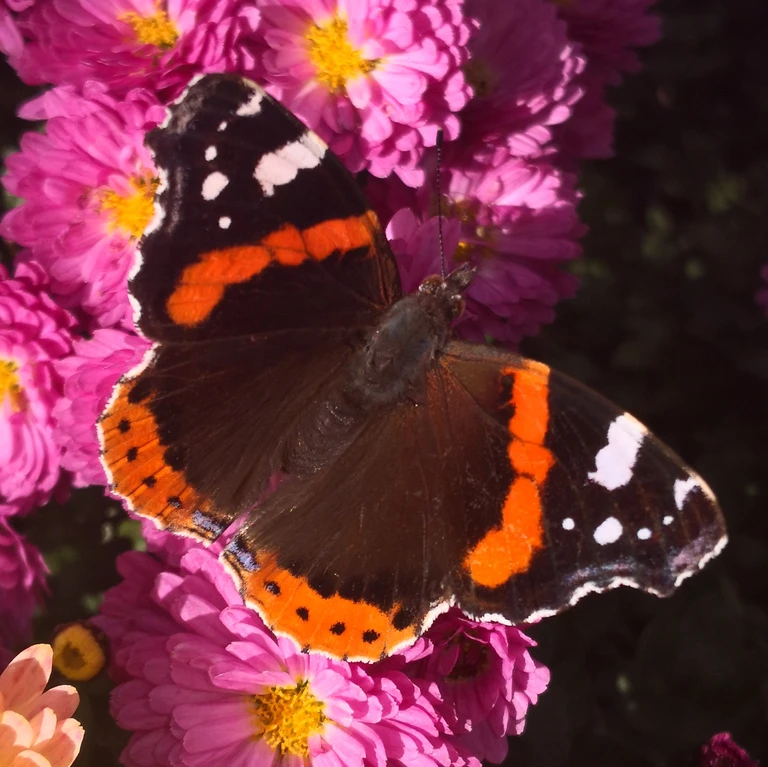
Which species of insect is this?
Vanessa atalanta
